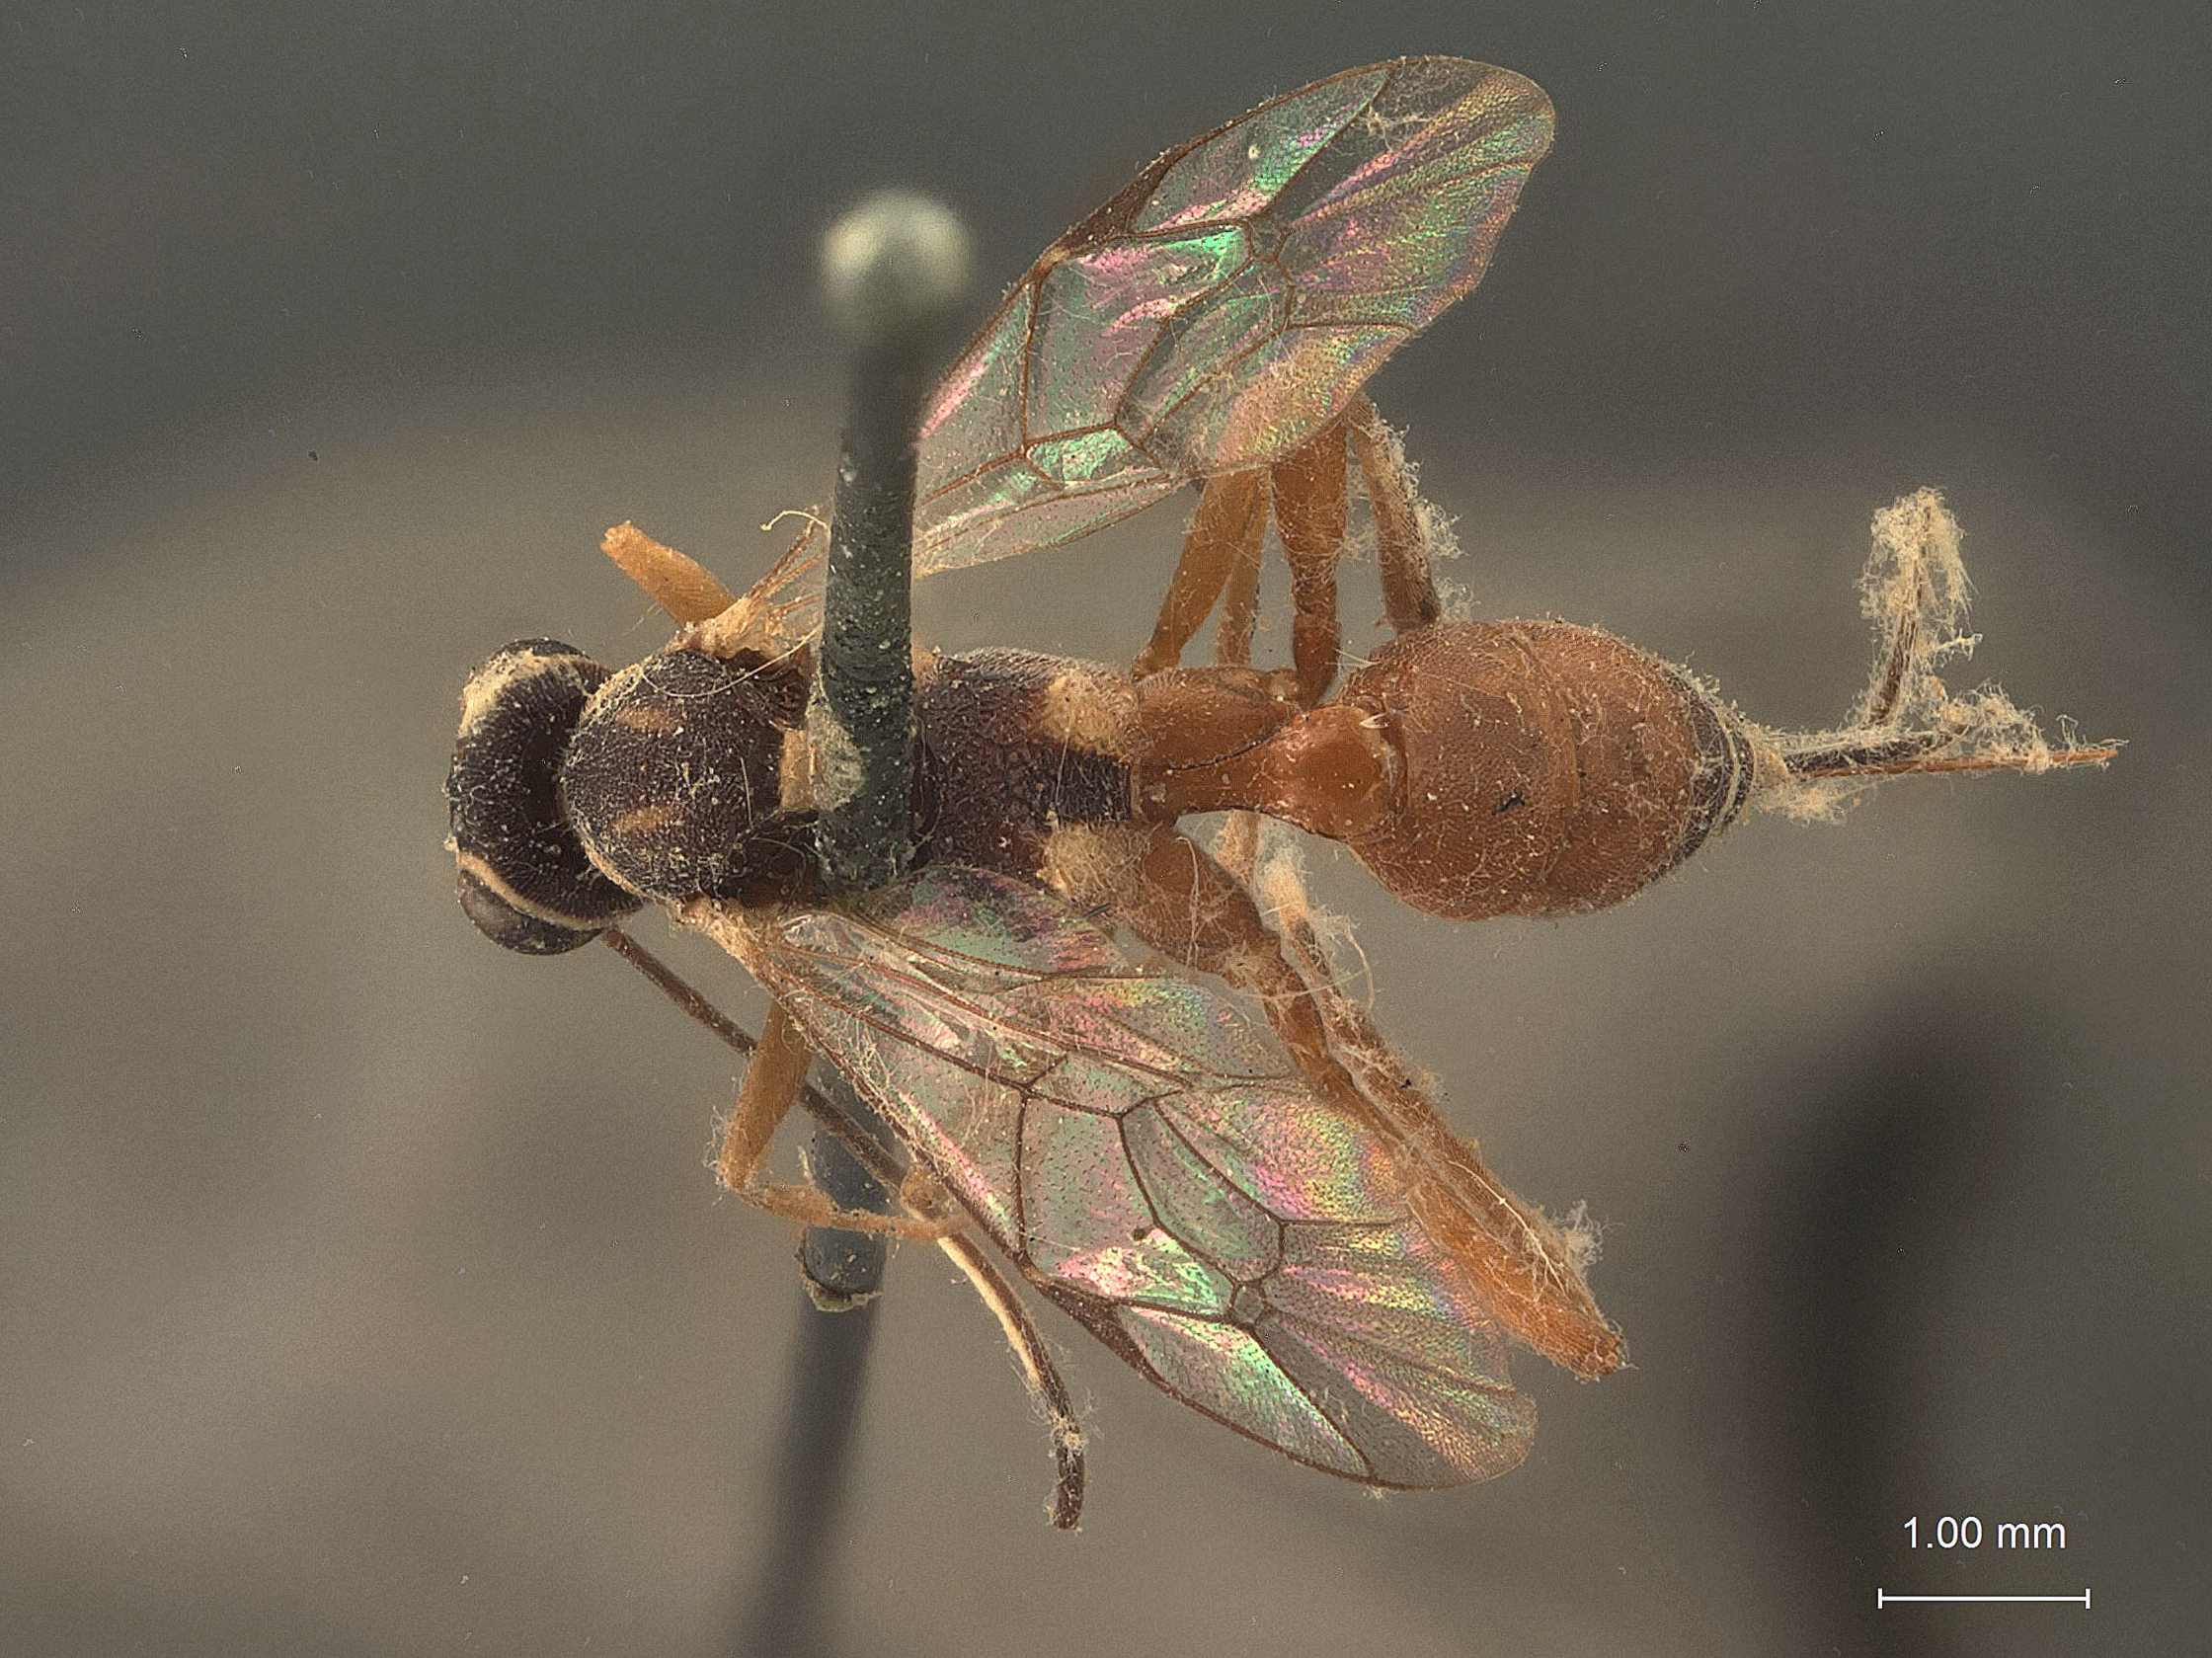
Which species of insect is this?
Phygadeuon planosae
